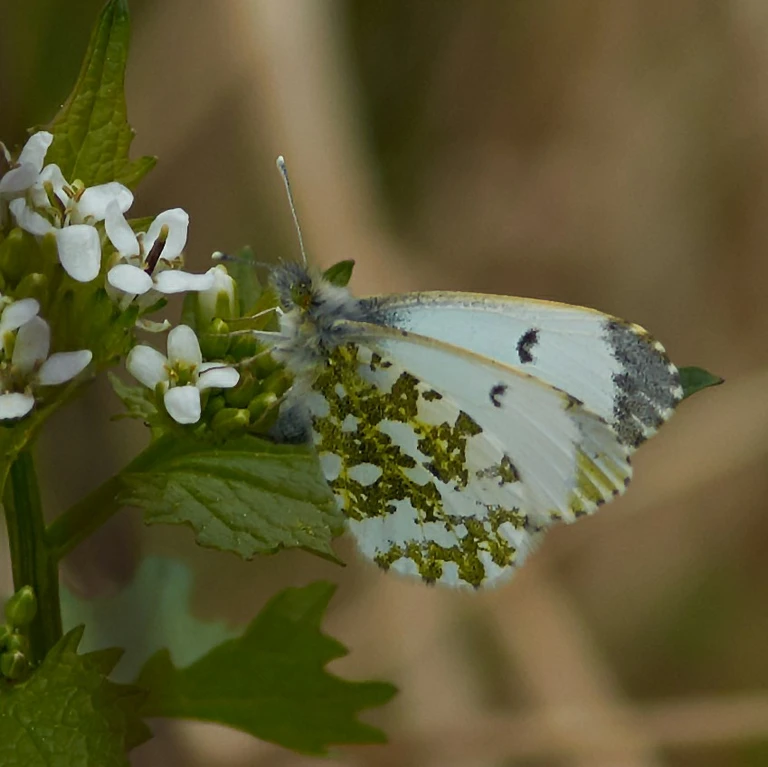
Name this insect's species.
Anthocharis cardamines
